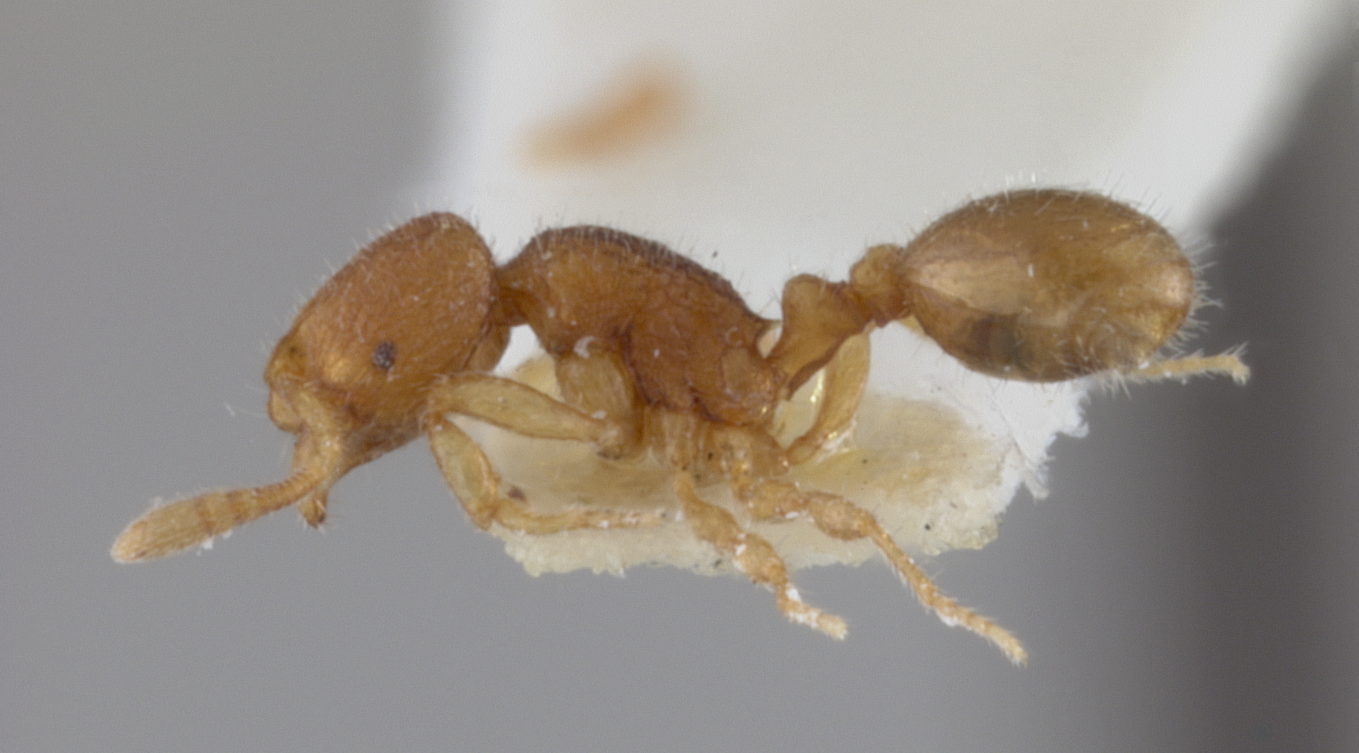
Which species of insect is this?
Rogeria leptonana
